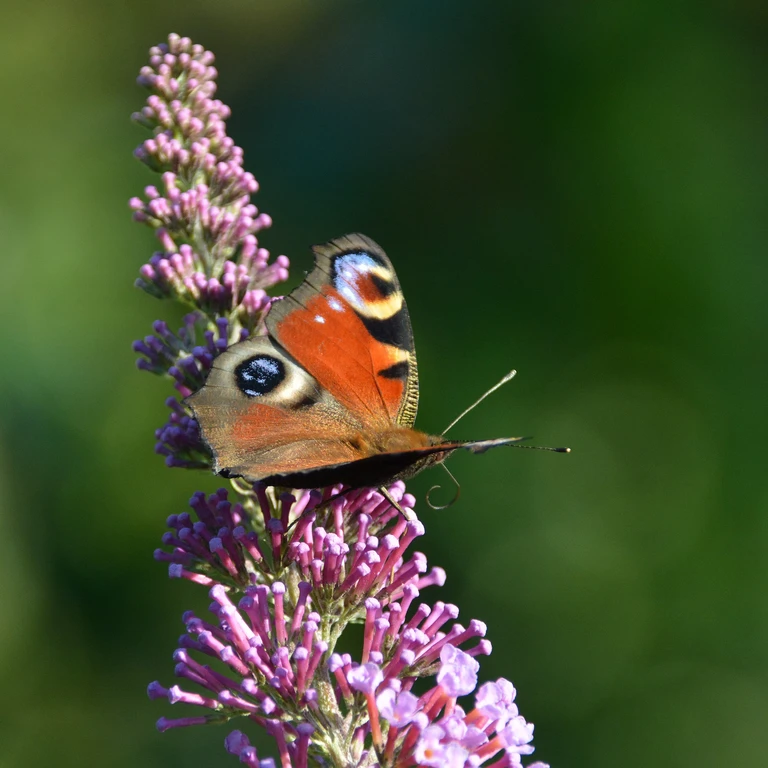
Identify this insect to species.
Aglais io
